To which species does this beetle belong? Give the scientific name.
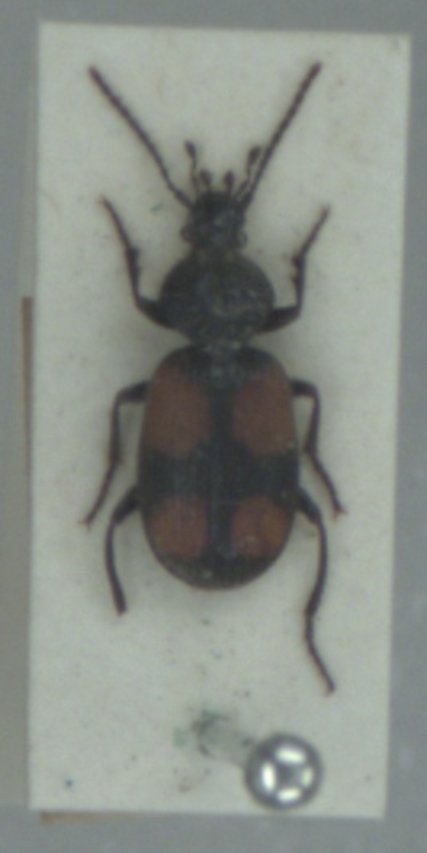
Panagaeus bipustulatus
